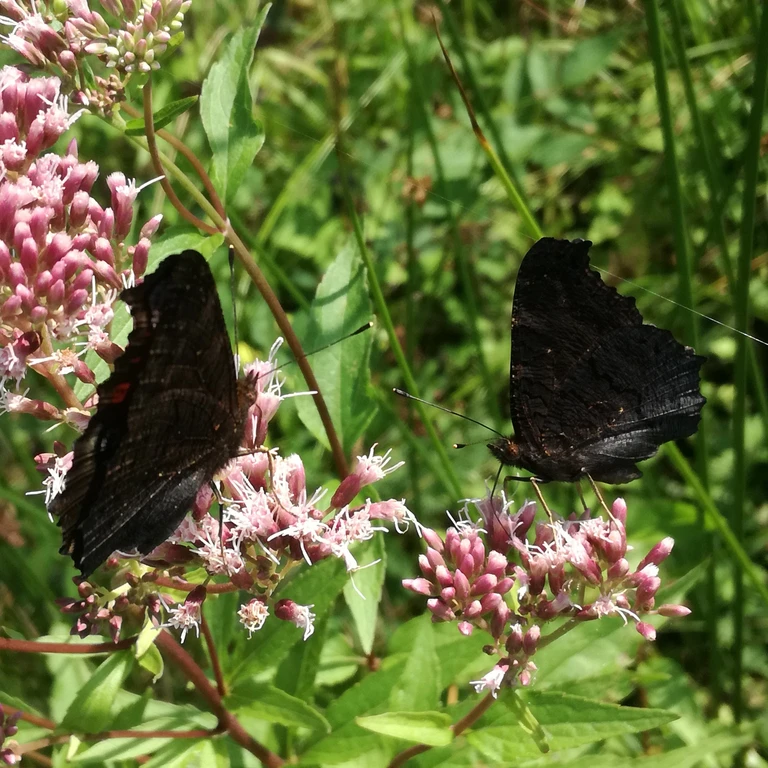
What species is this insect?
Aglais io
